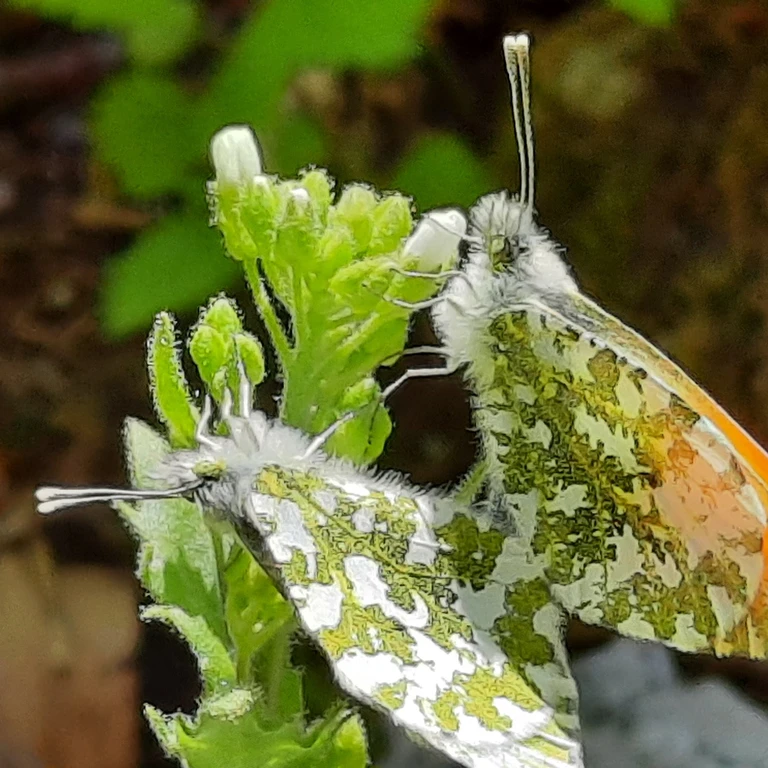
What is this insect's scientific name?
Anthocharis cardamines
